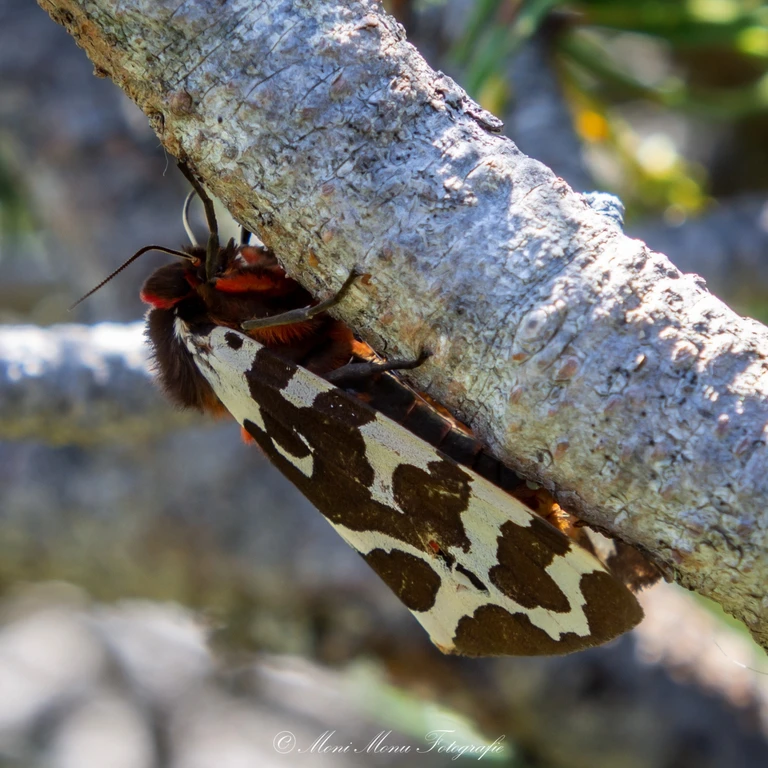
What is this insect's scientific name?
Arctia caja
